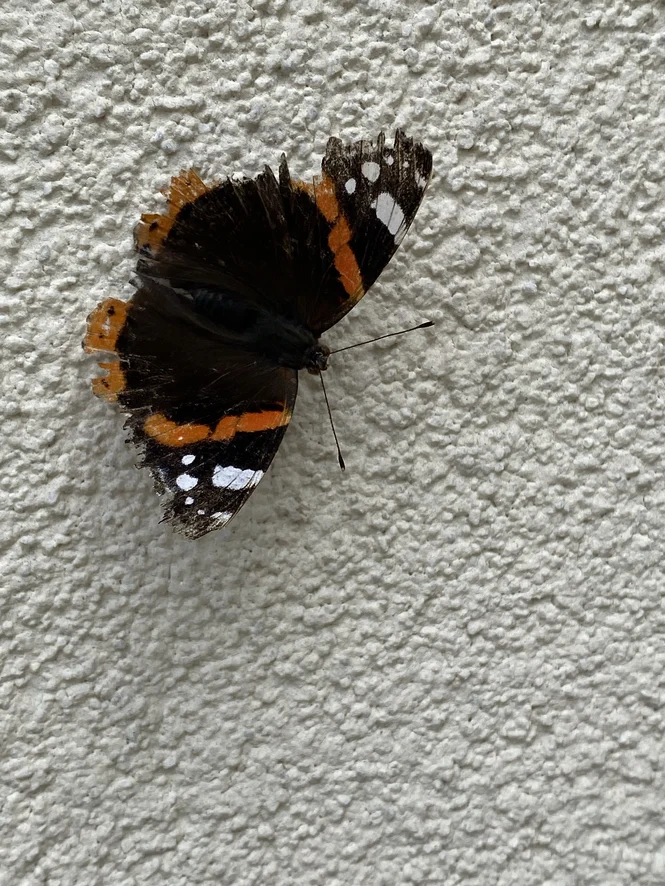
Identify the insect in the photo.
Vanessa atalanta
